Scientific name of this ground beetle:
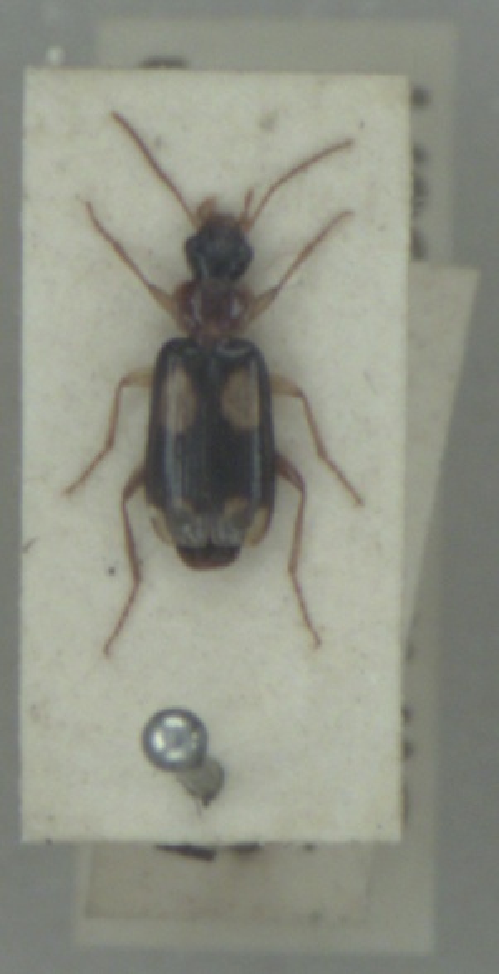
Dromius quadrimaculatus
